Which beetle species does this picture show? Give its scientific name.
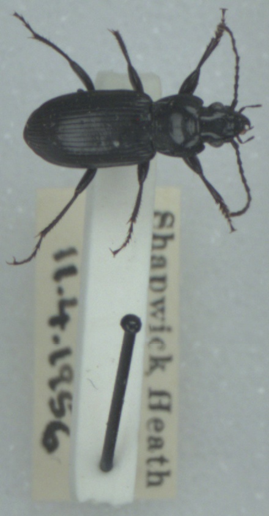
Pterostichus nigrita
